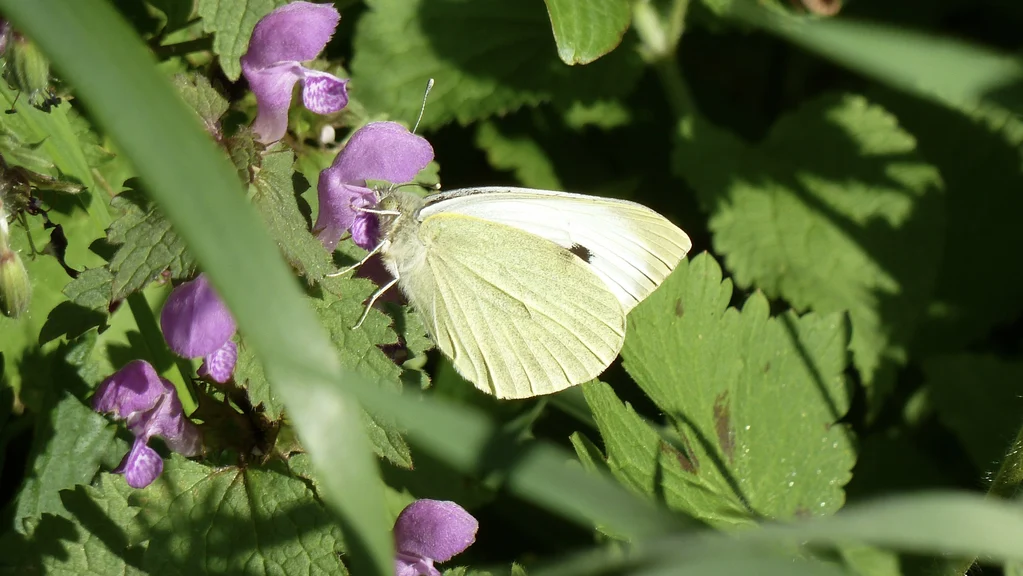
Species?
Pieris brassicae
